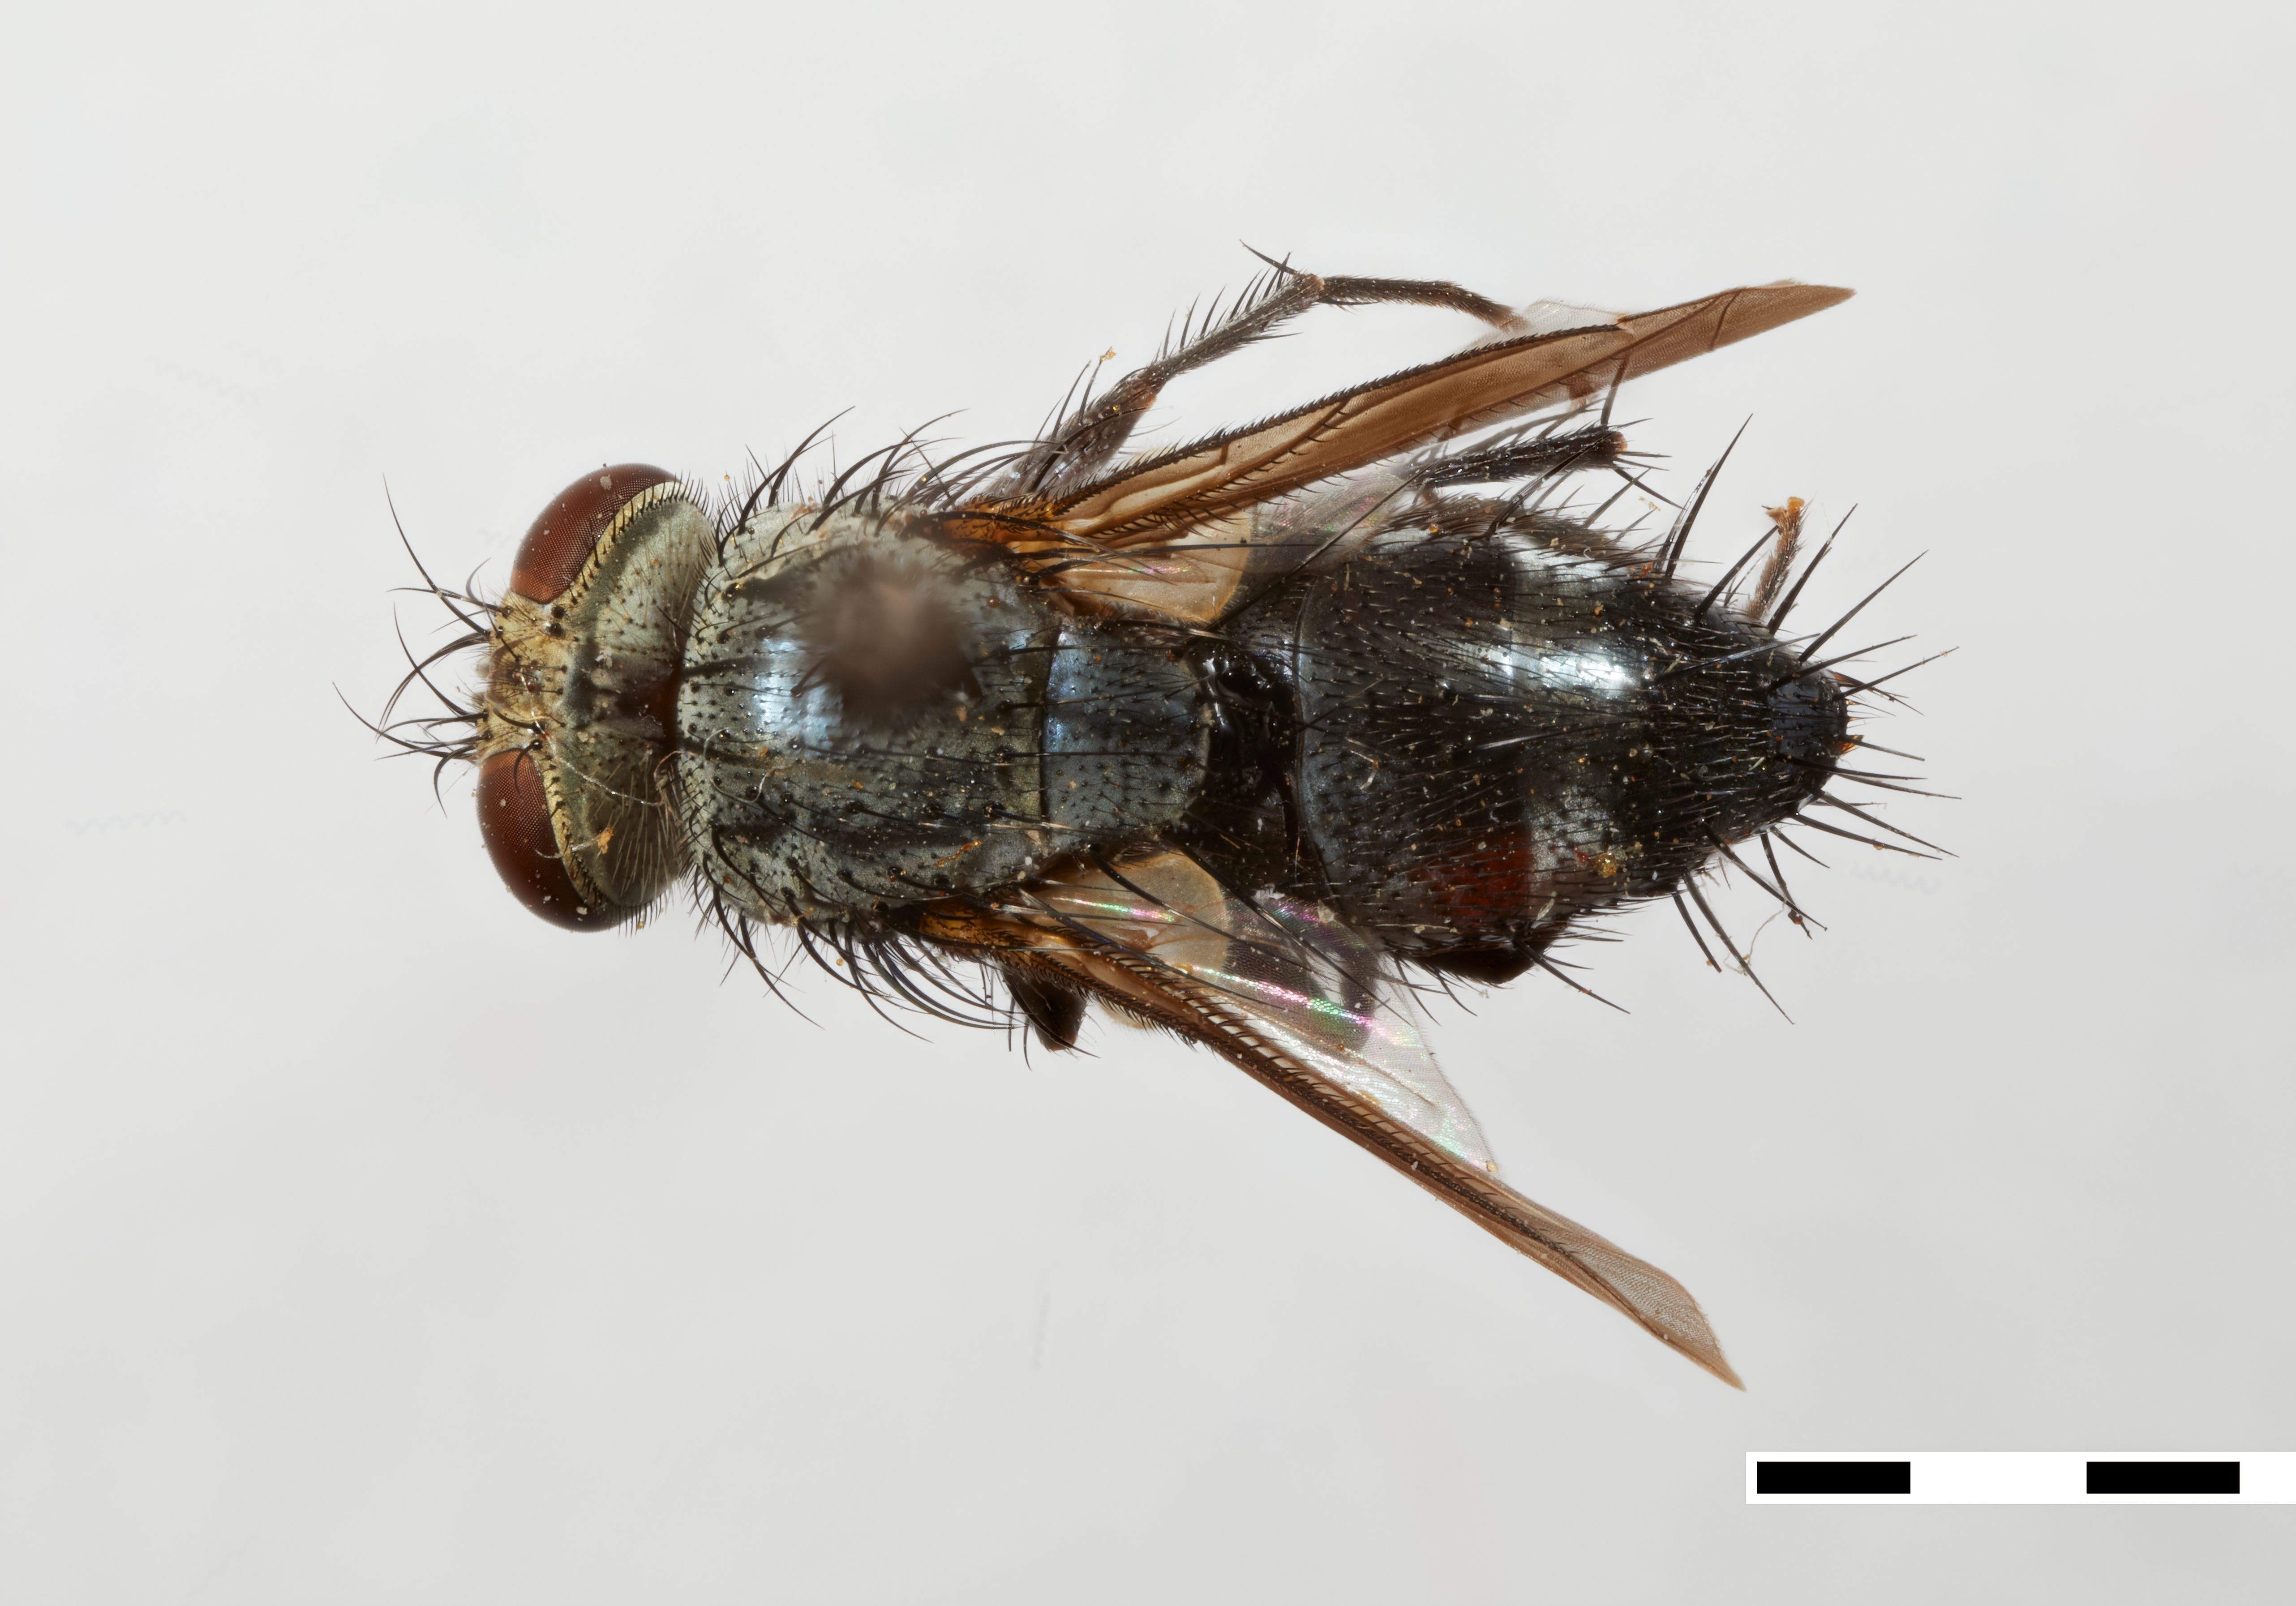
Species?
Xenoplagia setosa
